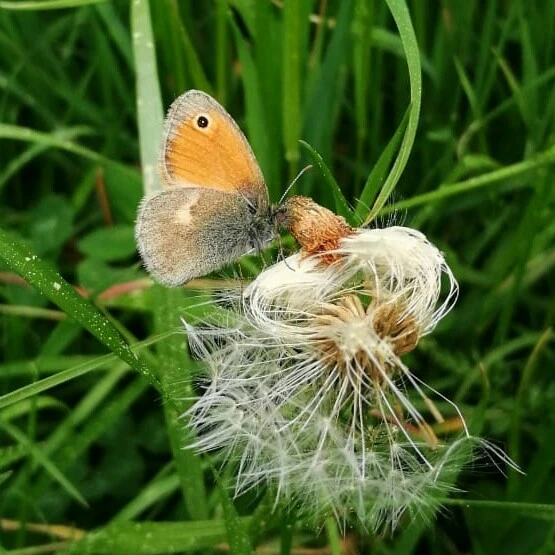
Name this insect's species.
Coenonympha pamphilus
